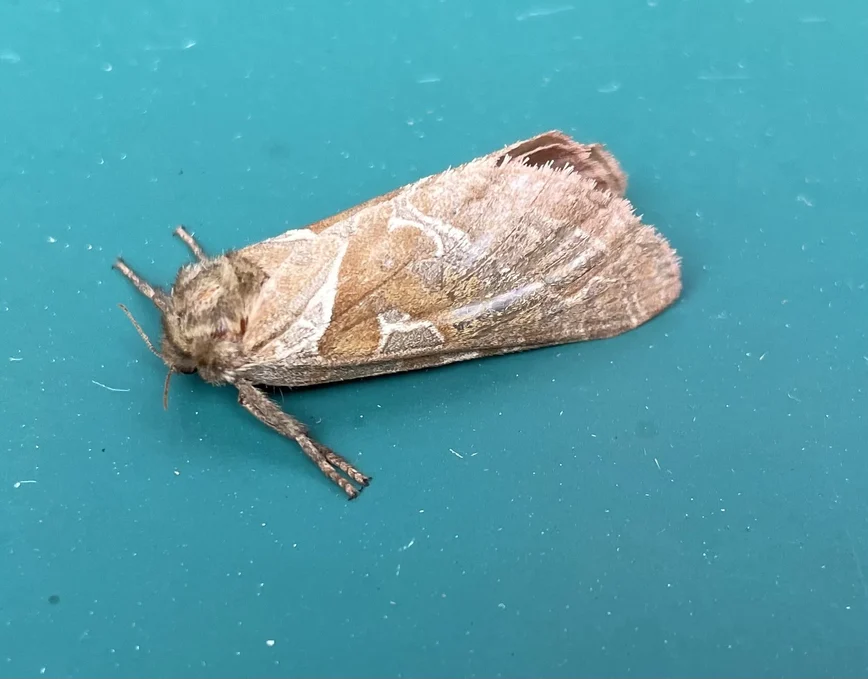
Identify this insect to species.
Triodia sylvina
